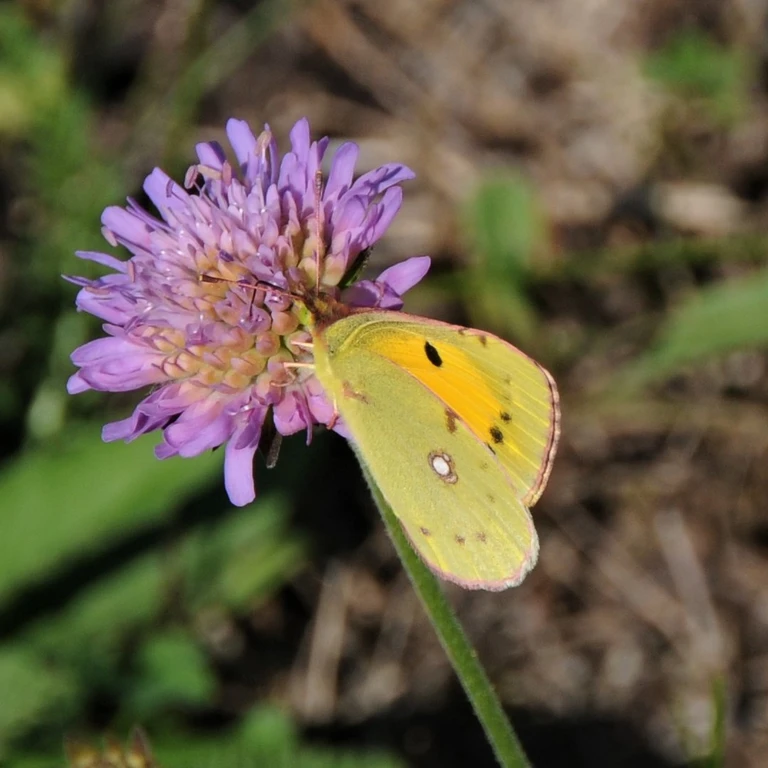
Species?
Colias croceus
